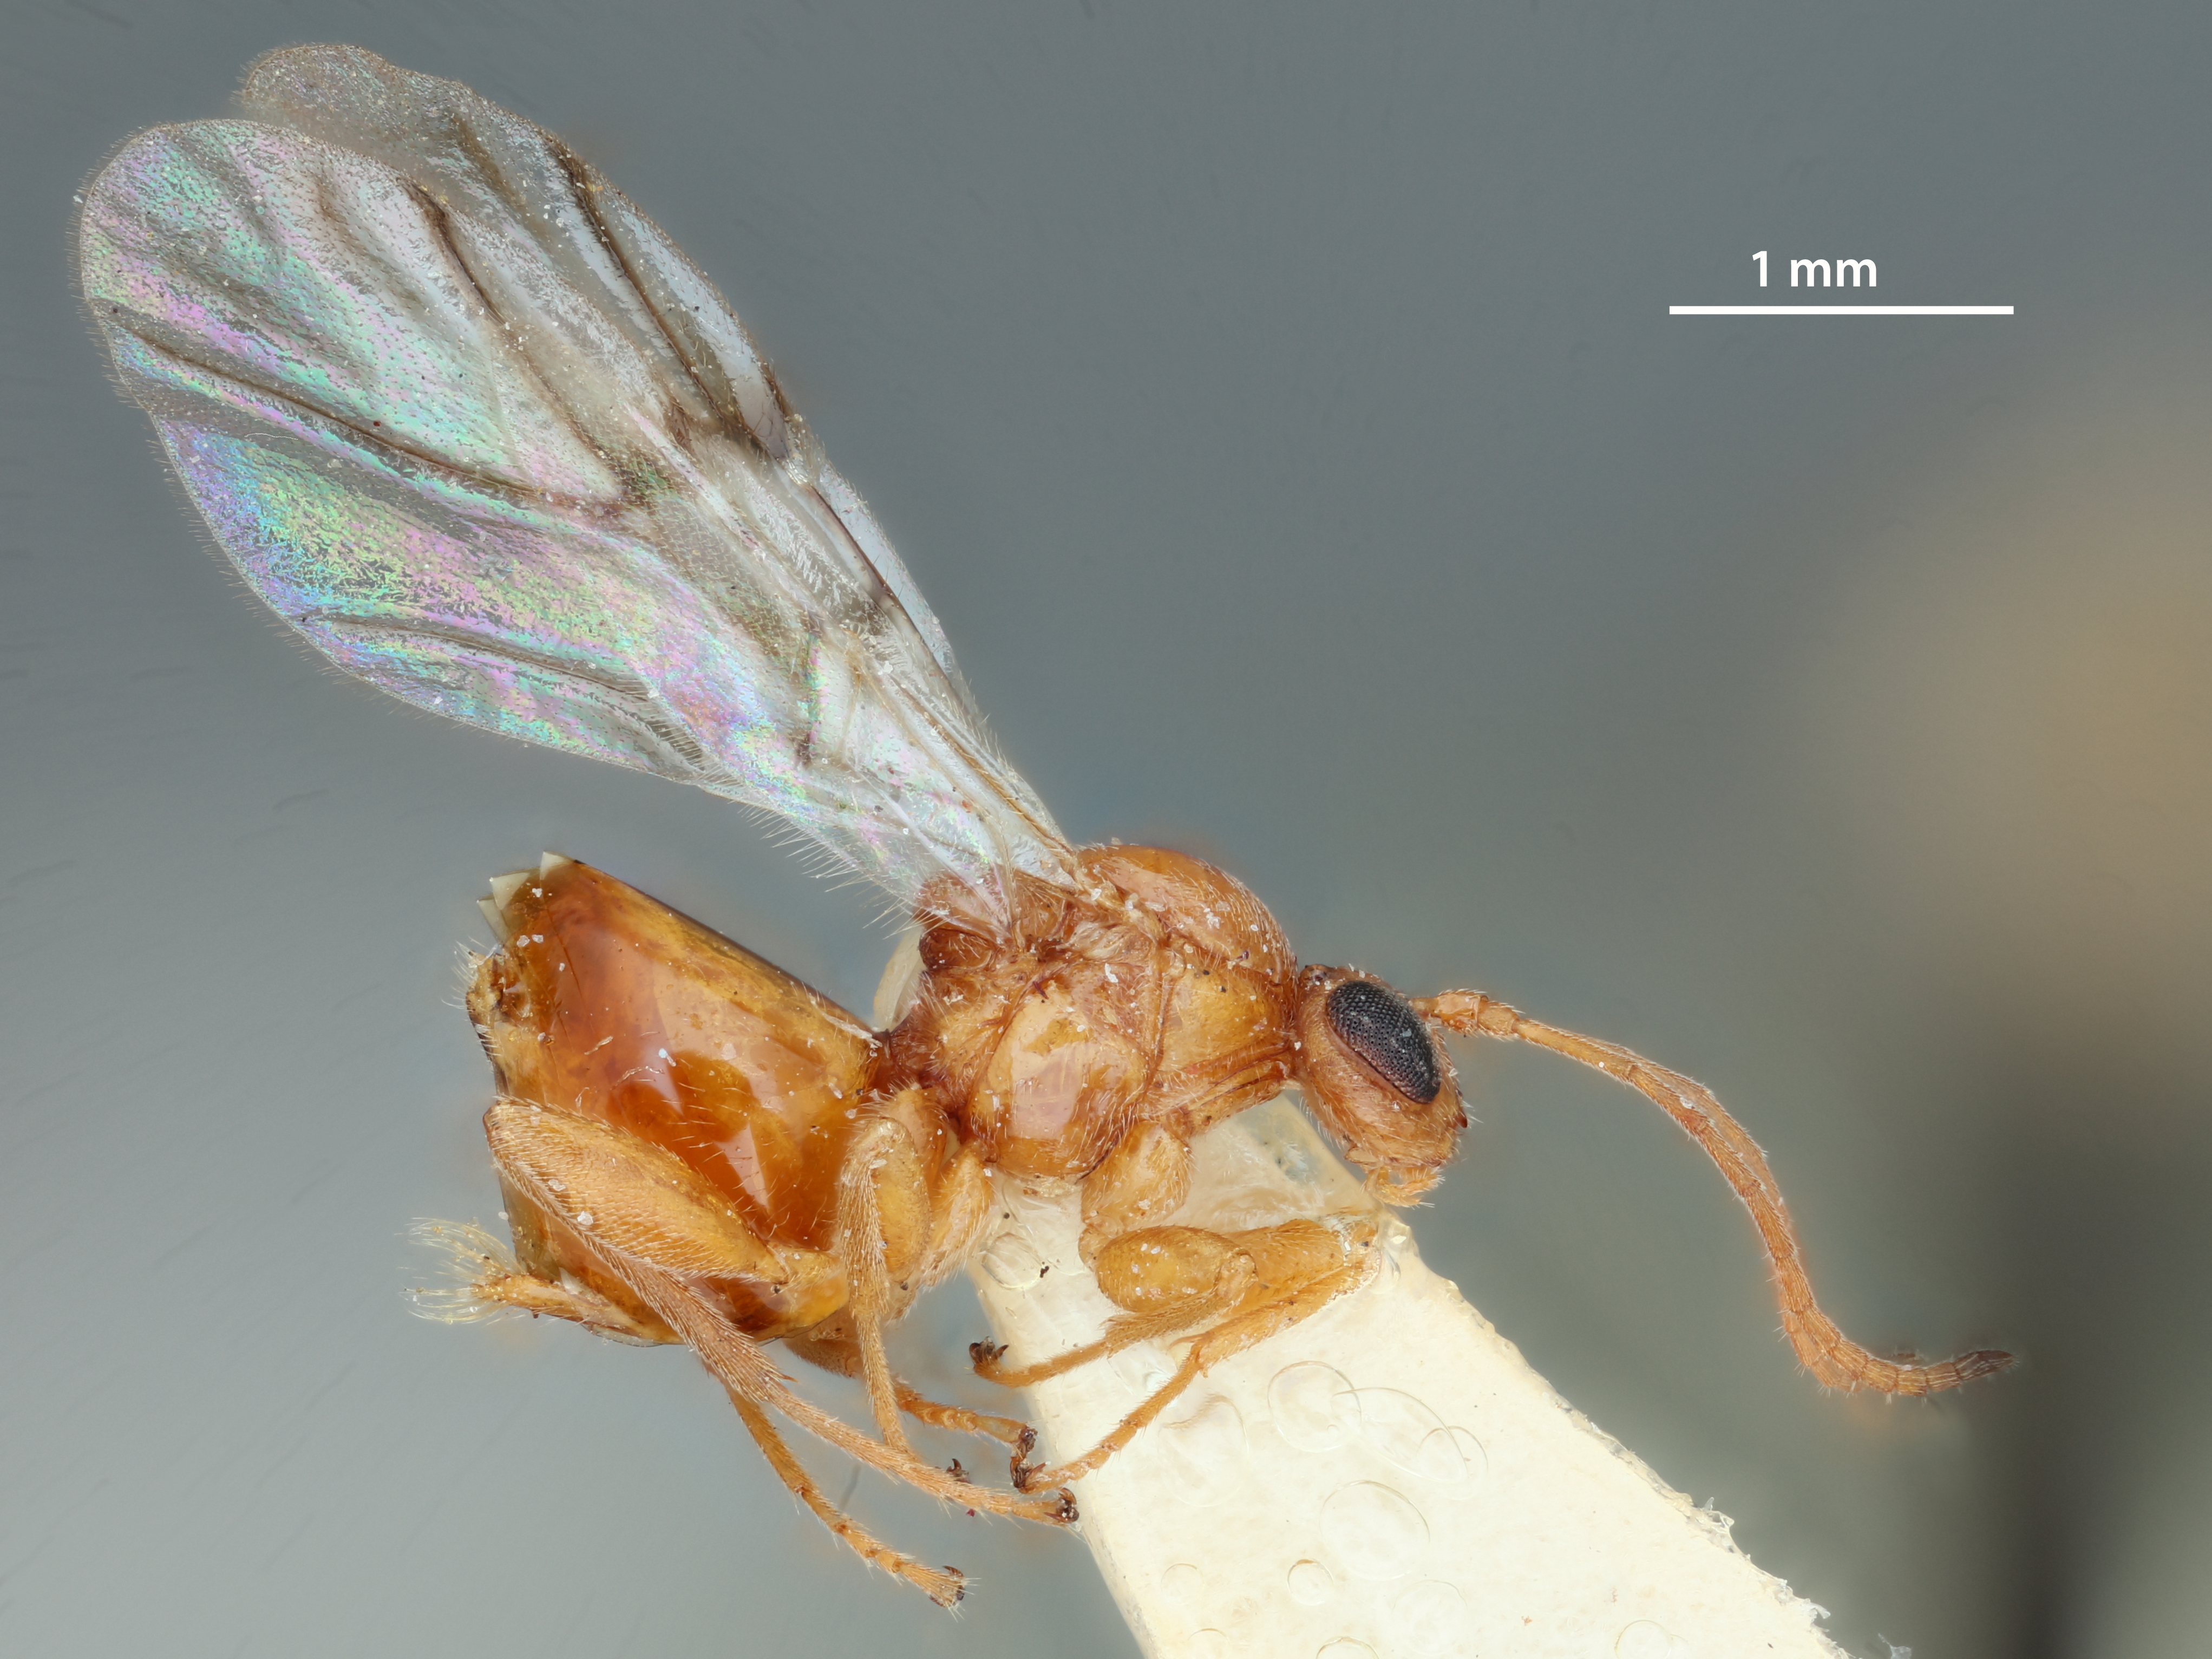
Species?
Antron madera
